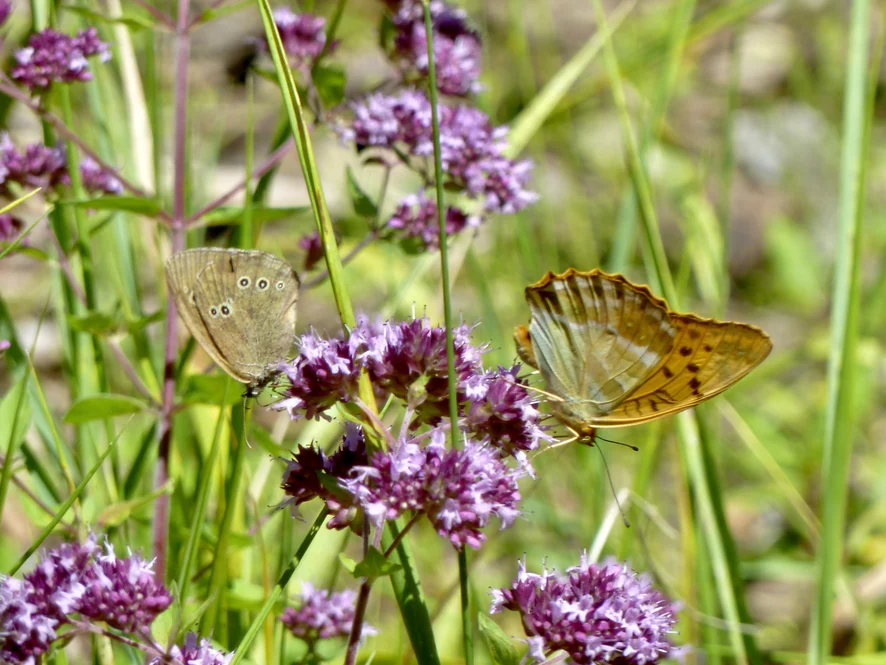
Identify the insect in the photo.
Aphantopus hyperantus
